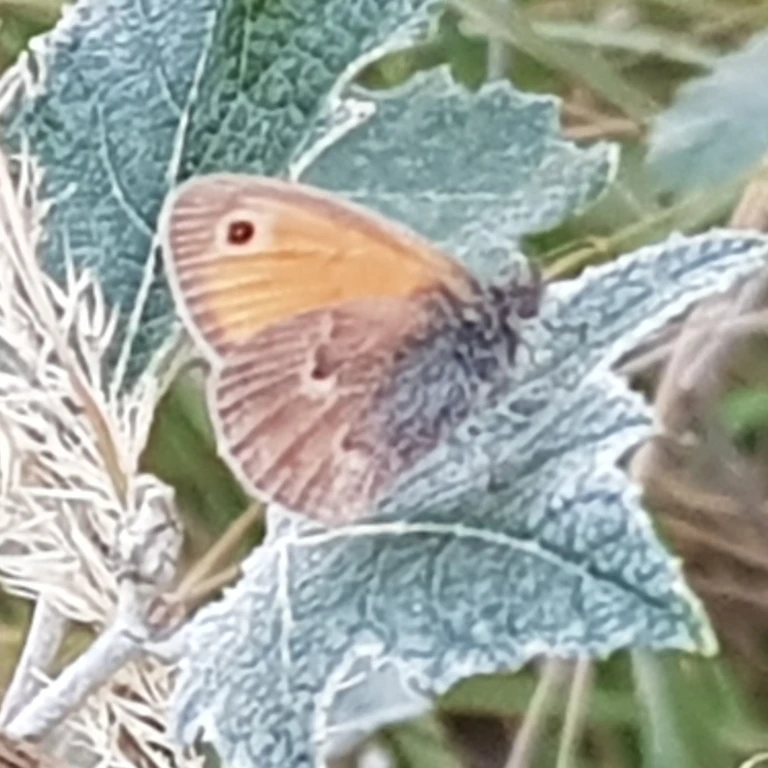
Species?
Coenonympha pamphilus
